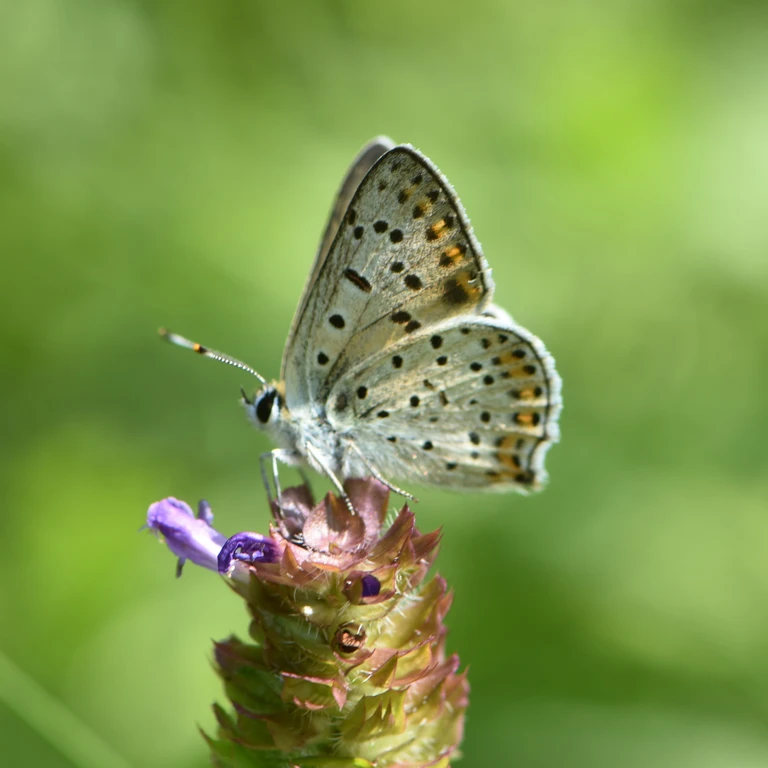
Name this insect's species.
Lycaena tityrus (also Loweia tityrus)
